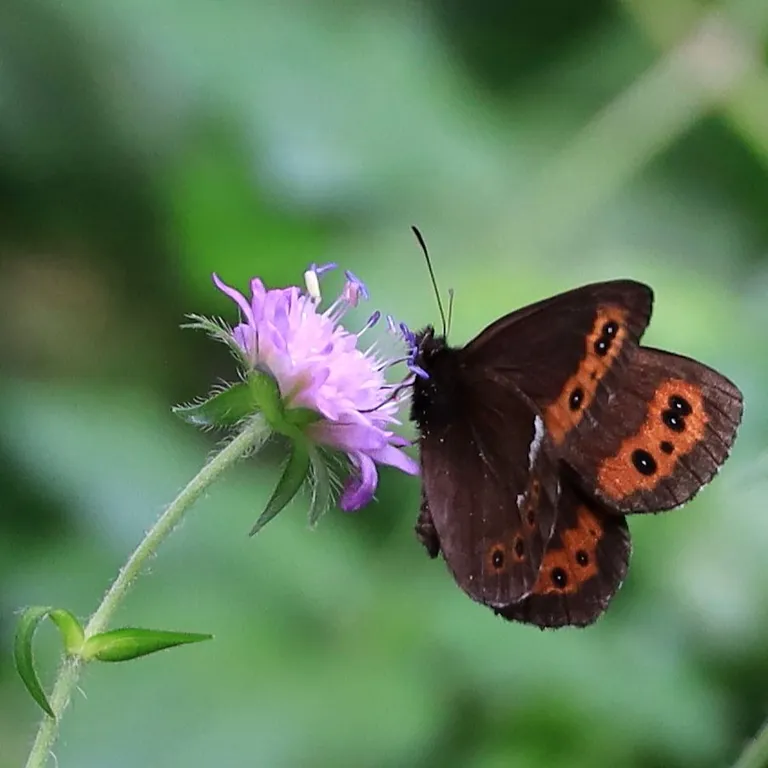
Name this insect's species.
Erebia ligea
